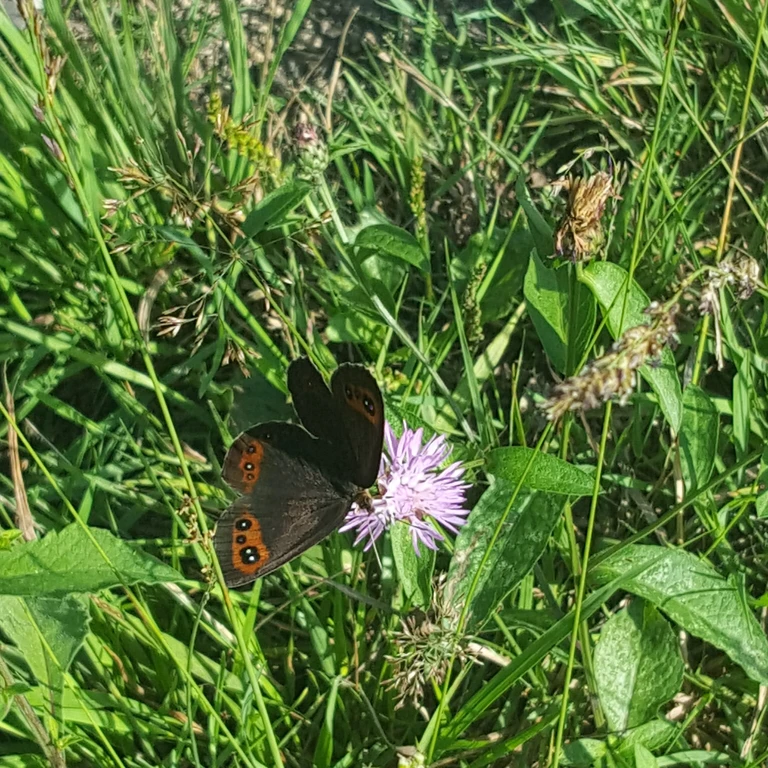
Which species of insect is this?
Erebia aethiops
